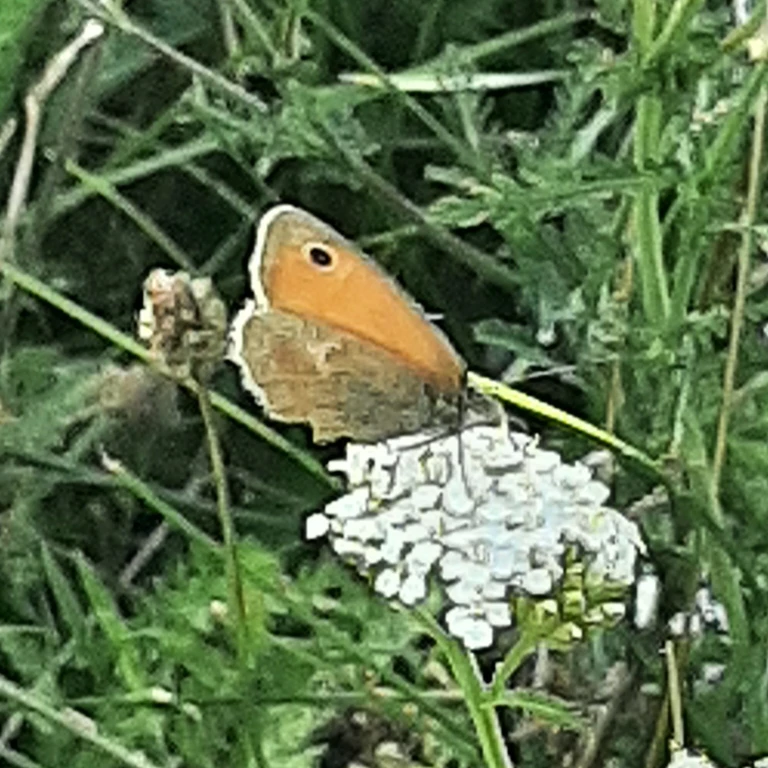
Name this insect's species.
Coenonympha pamphilus
